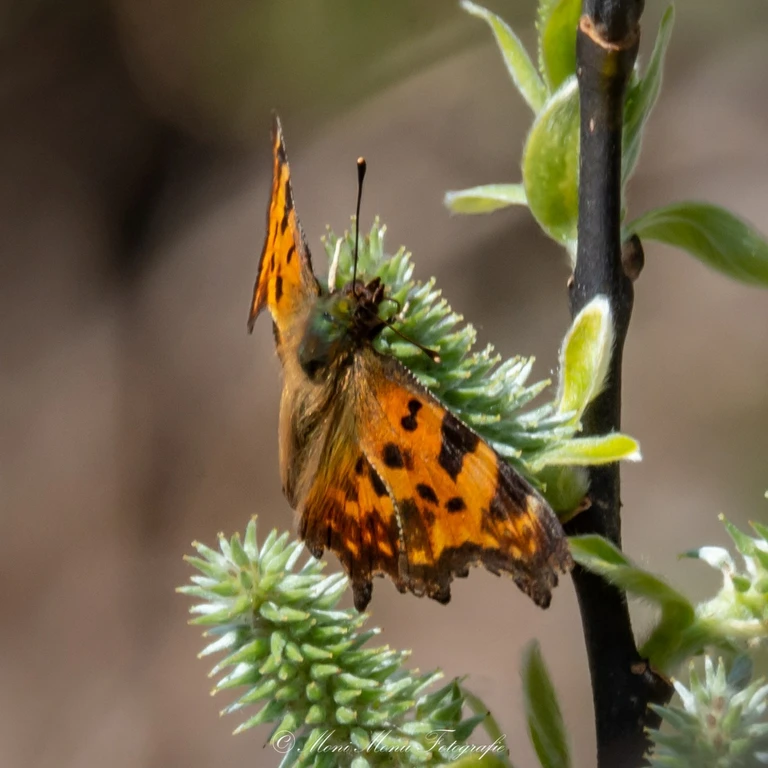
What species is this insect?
Polygonia c-album
